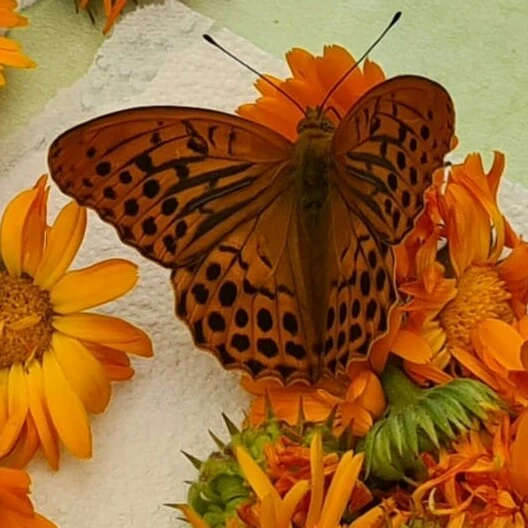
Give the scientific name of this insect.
Argynnis paphia
